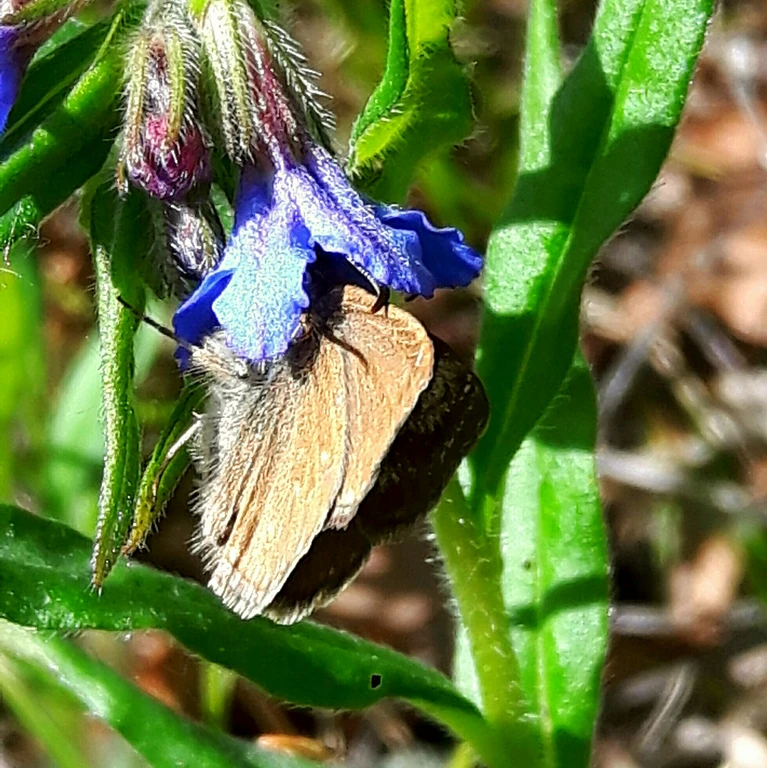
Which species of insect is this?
Erynnis tages
